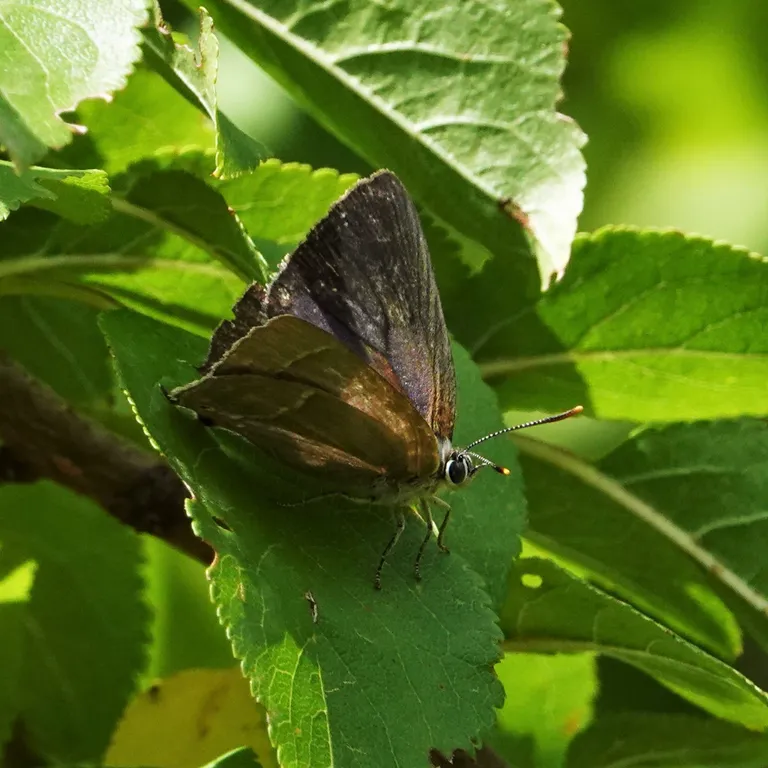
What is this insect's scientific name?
Favonius quercus (also Quercusia quercus)
